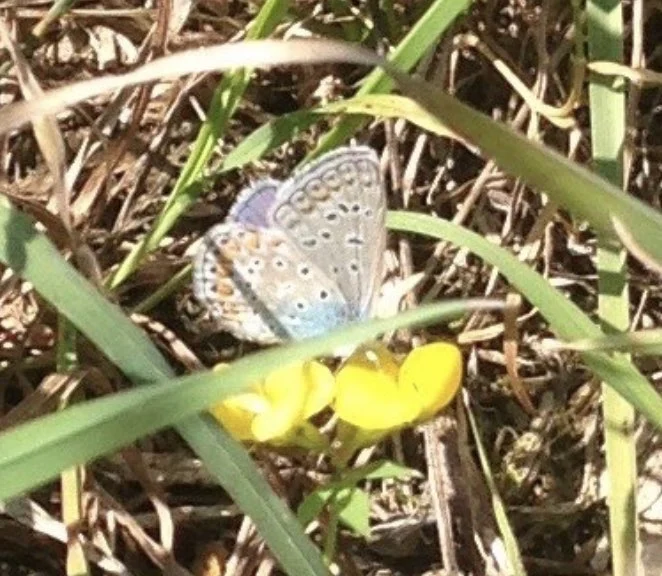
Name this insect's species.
Polyommatus icarus
